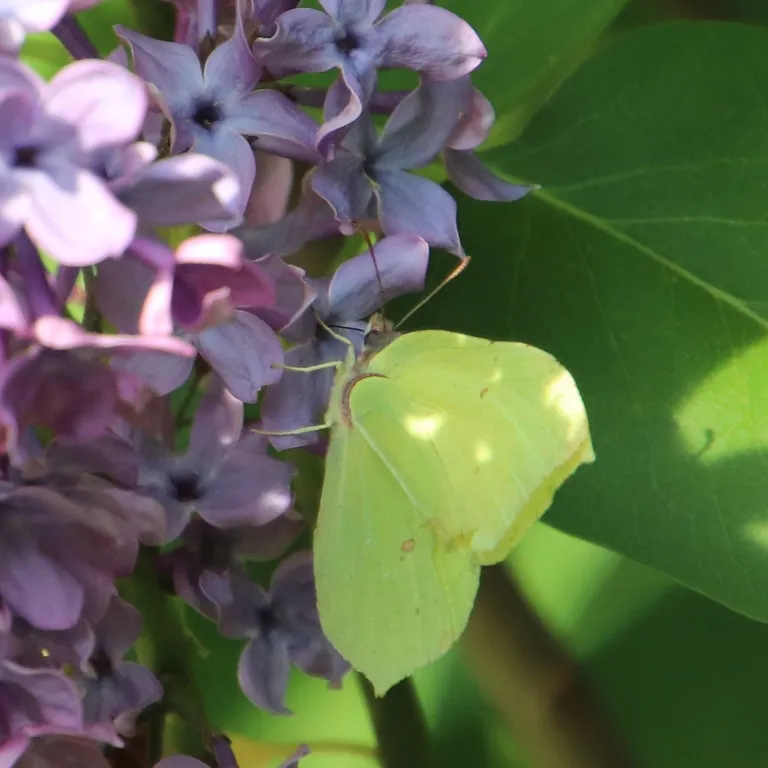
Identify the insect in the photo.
Gonepteryx rhamni
